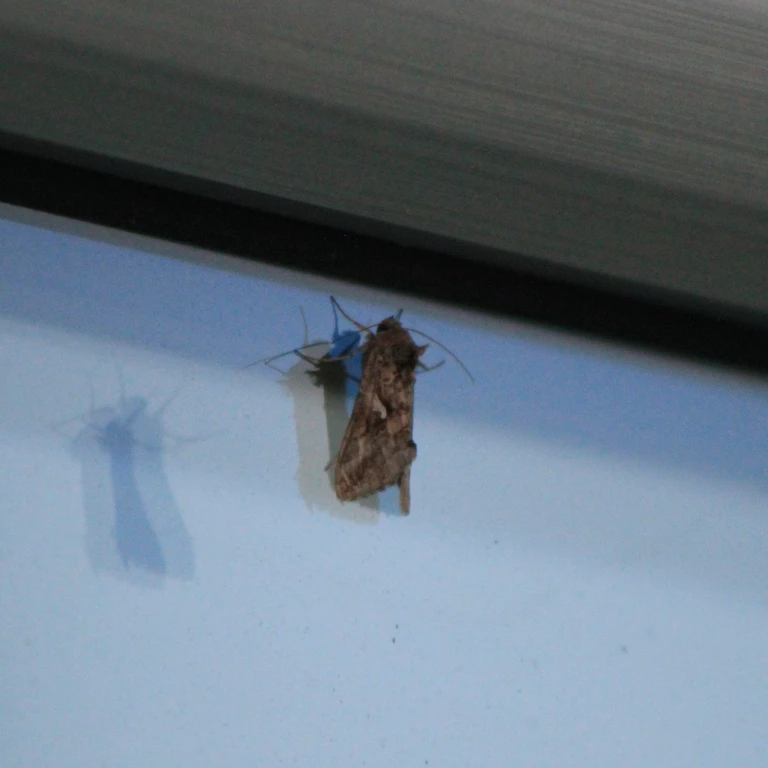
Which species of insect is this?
Autographa gamma
